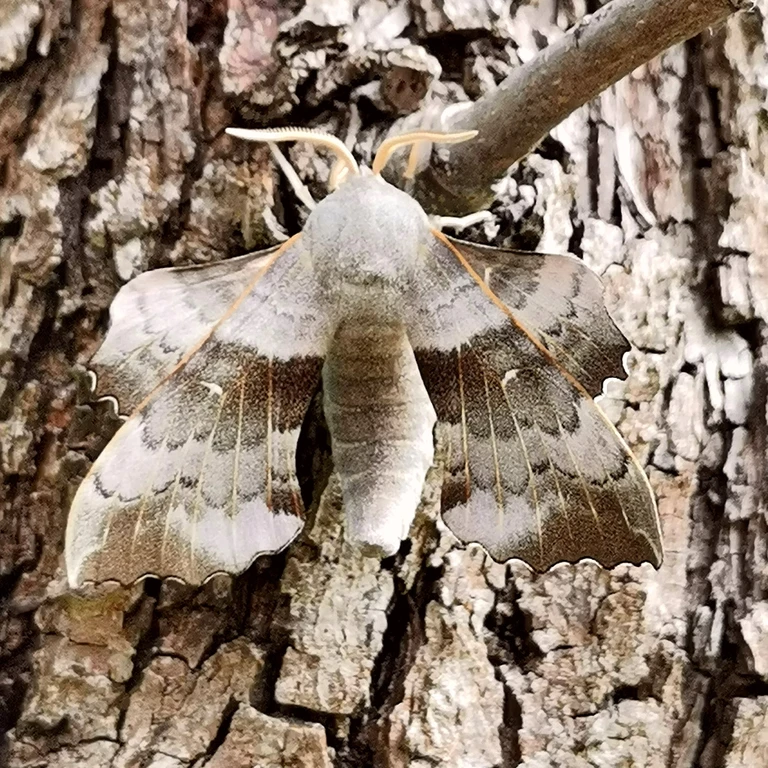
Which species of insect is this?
Laothoe populi
